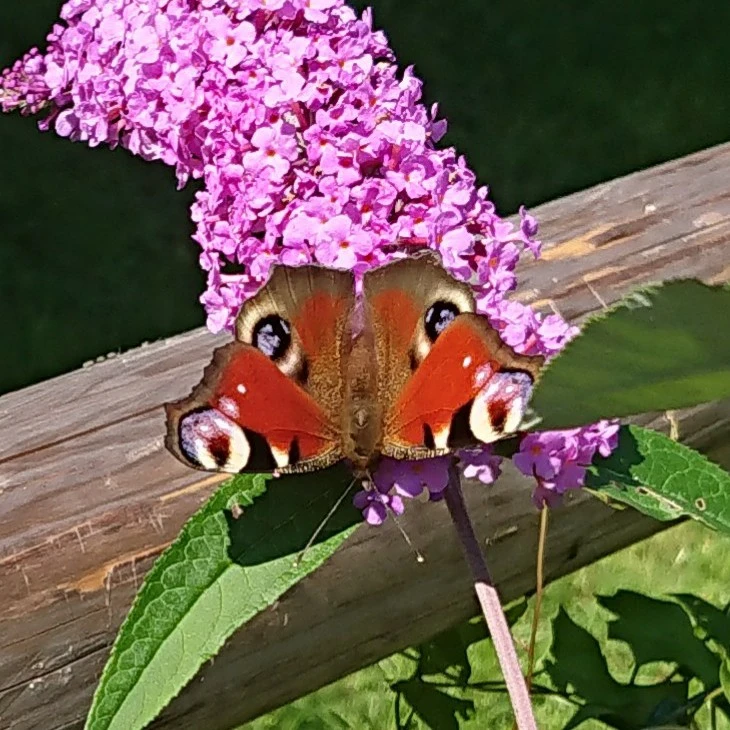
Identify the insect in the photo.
Aglais io
